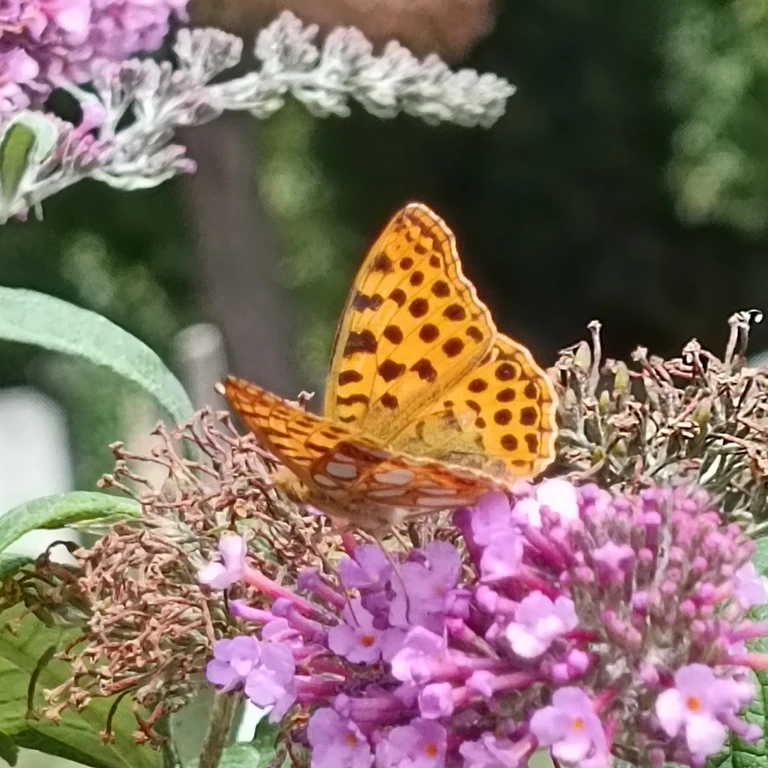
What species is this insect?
Issoria lathonia
